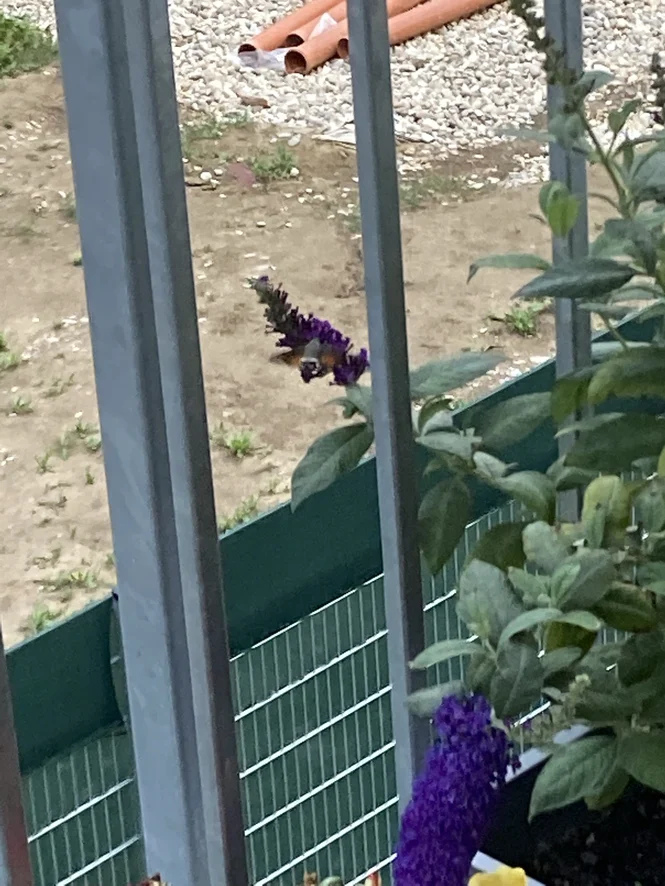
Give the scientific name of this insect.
Macroglossum stellatarum
